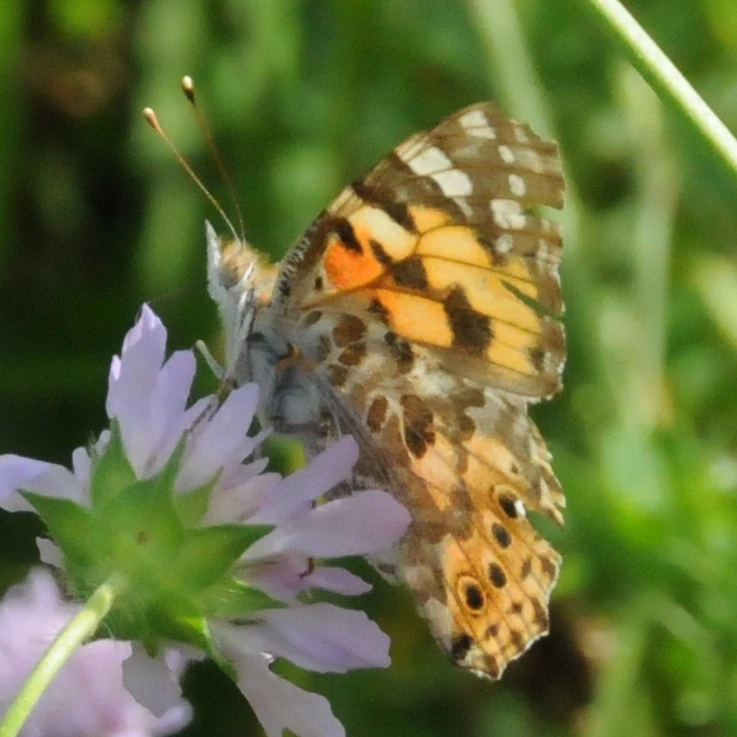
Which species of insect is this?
Vanessa cardui
